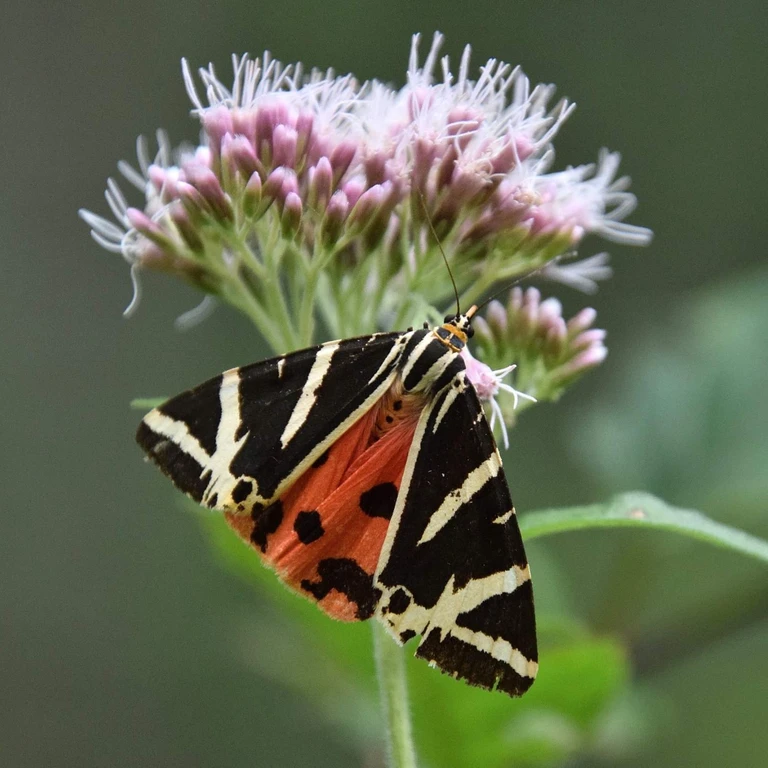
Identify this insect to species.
Euplagia quadripunctaria
